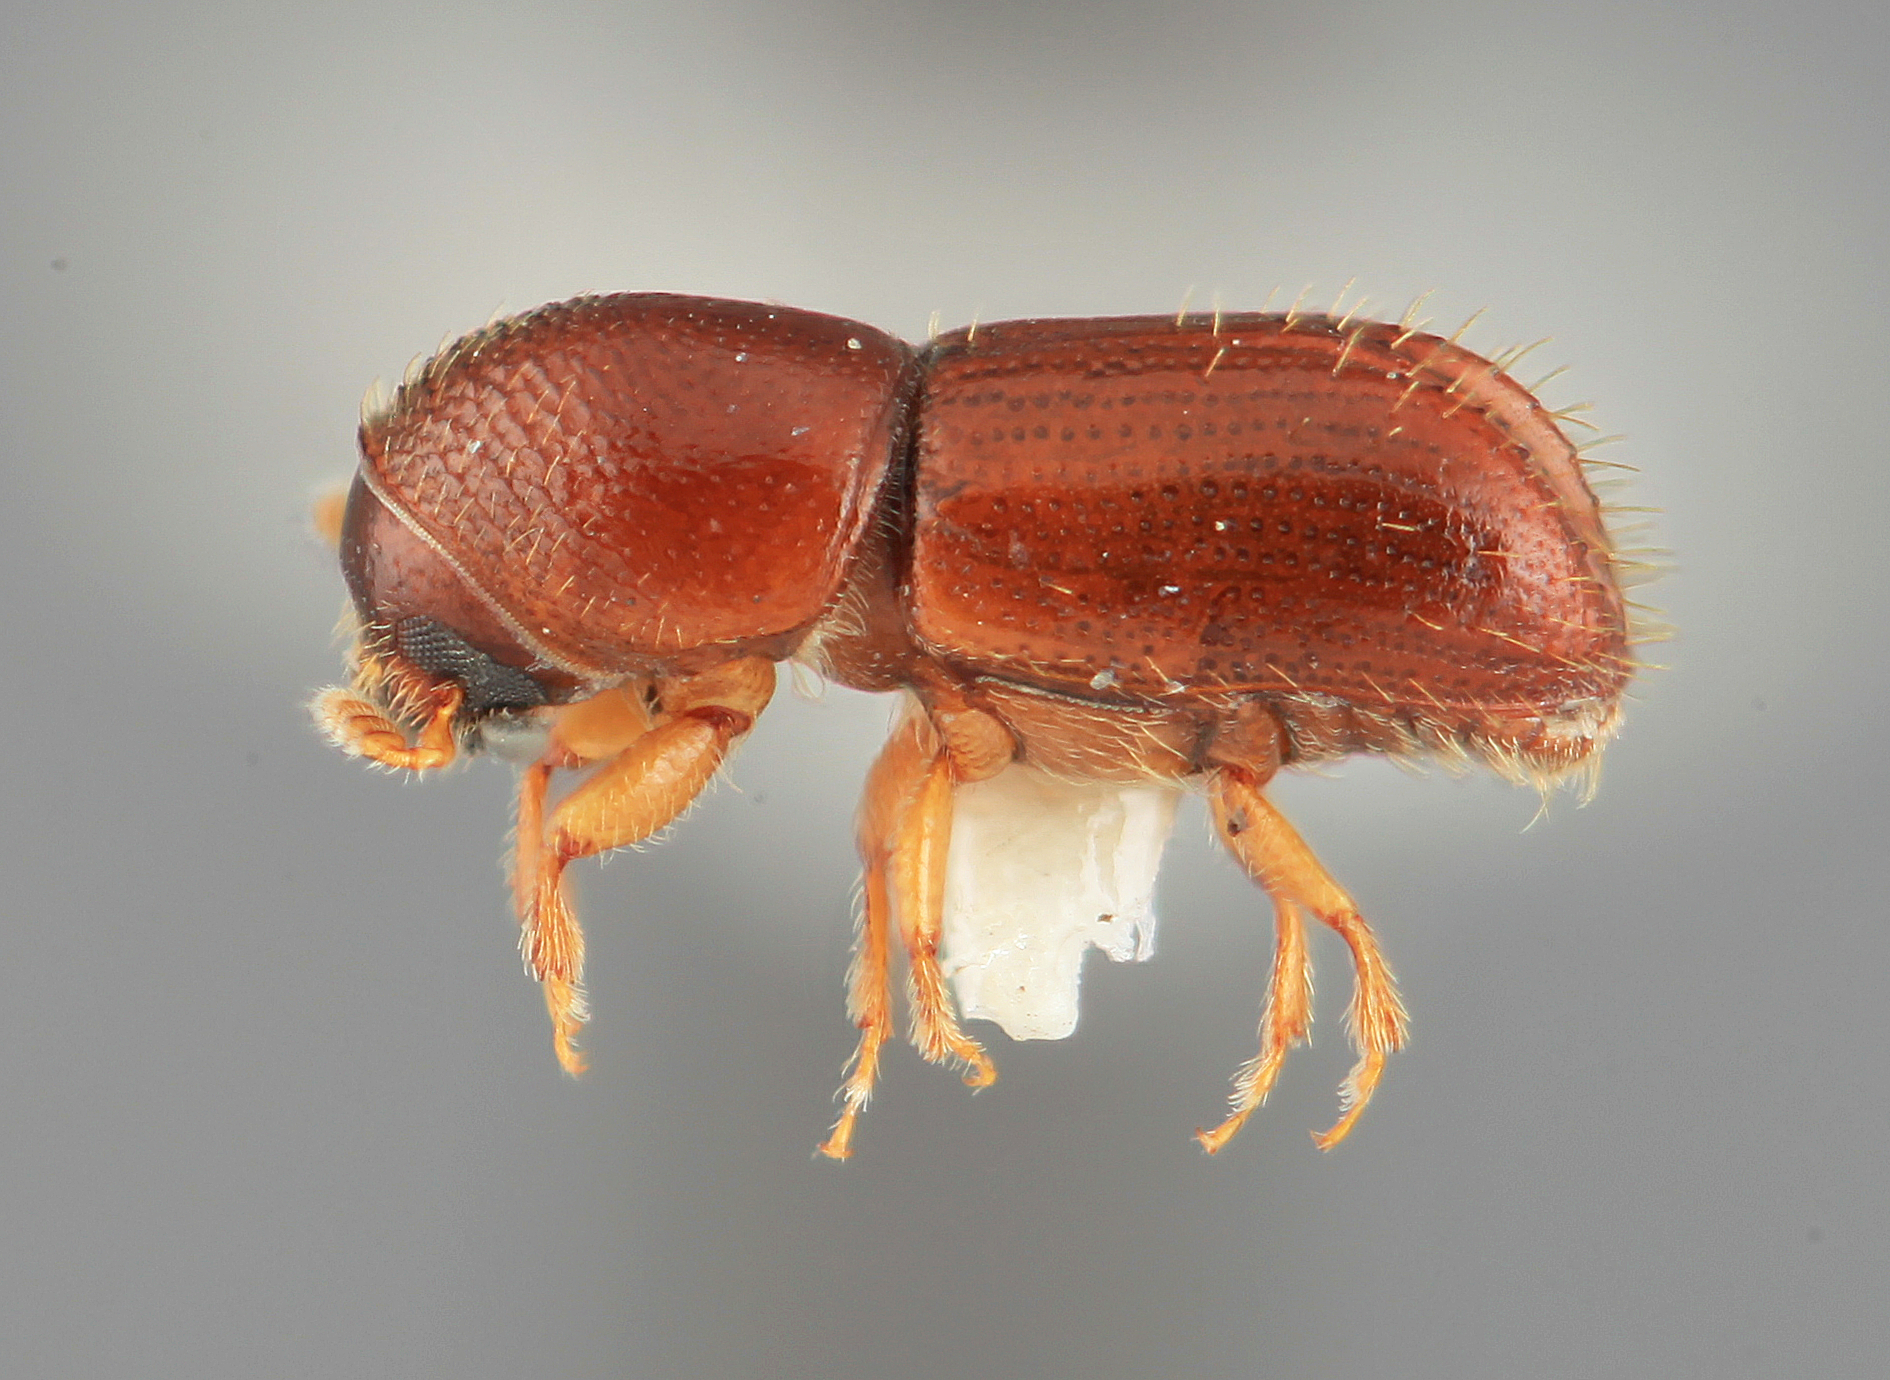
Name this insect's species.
Pityophthorus amiculus
